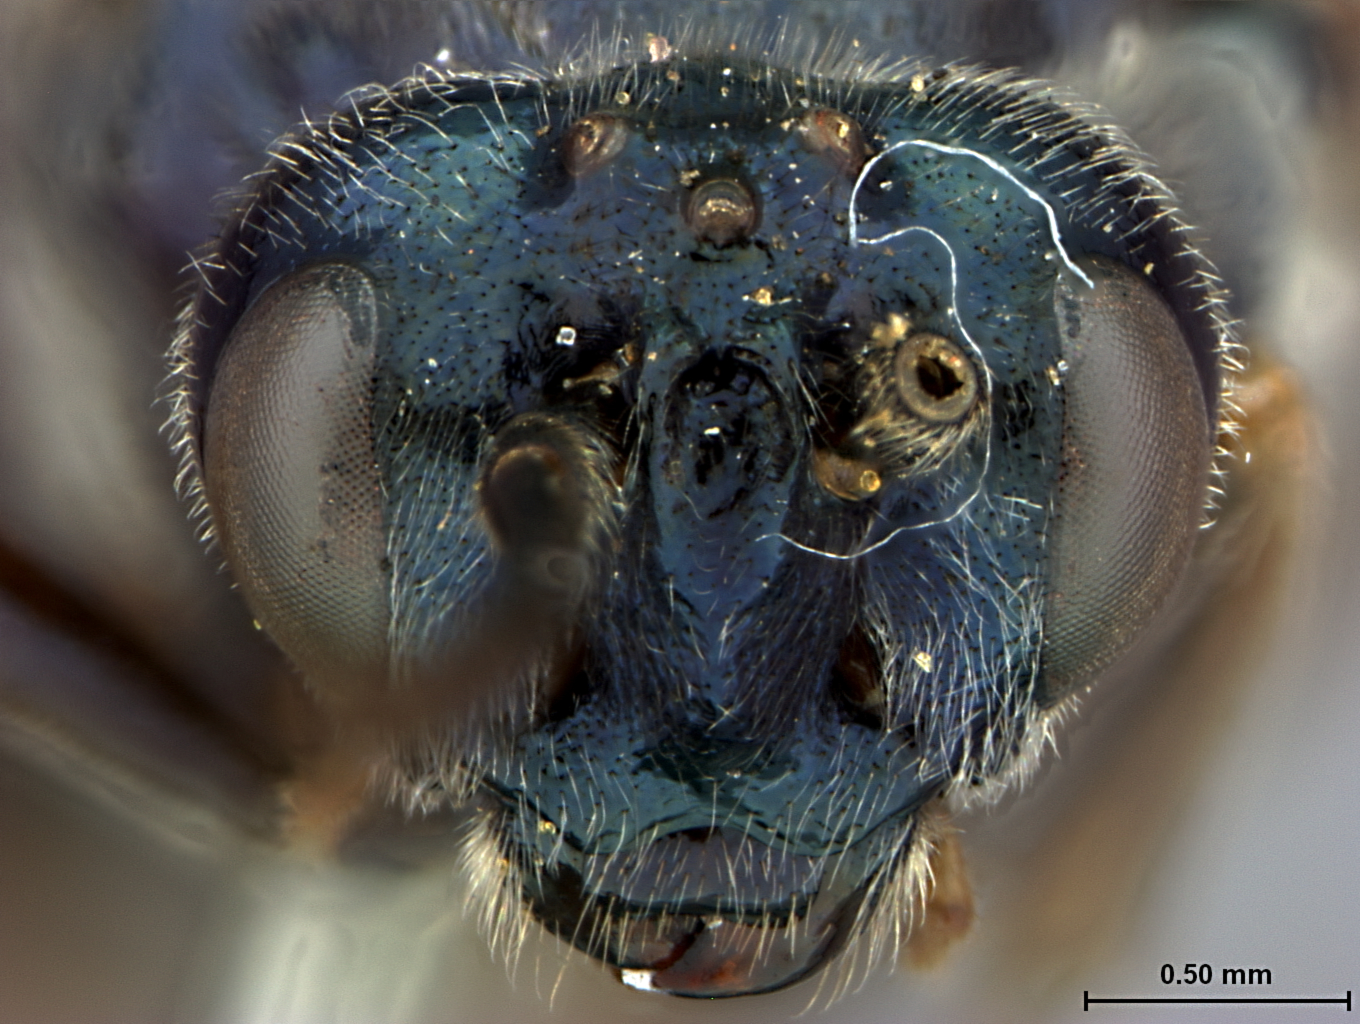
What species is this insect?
Hylotoma mentzeliae
